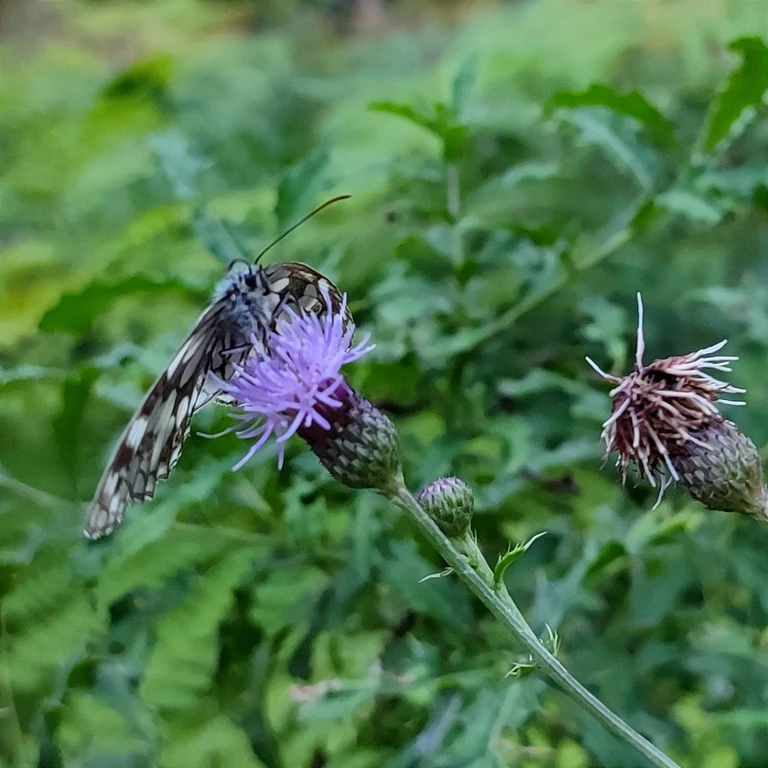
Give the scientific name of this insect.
Melanargia galathea
